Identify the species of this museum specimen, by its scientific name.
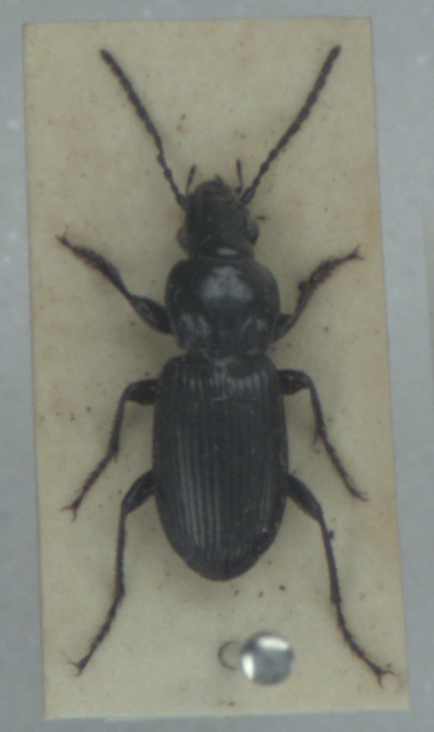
Pterostichus nigrita
